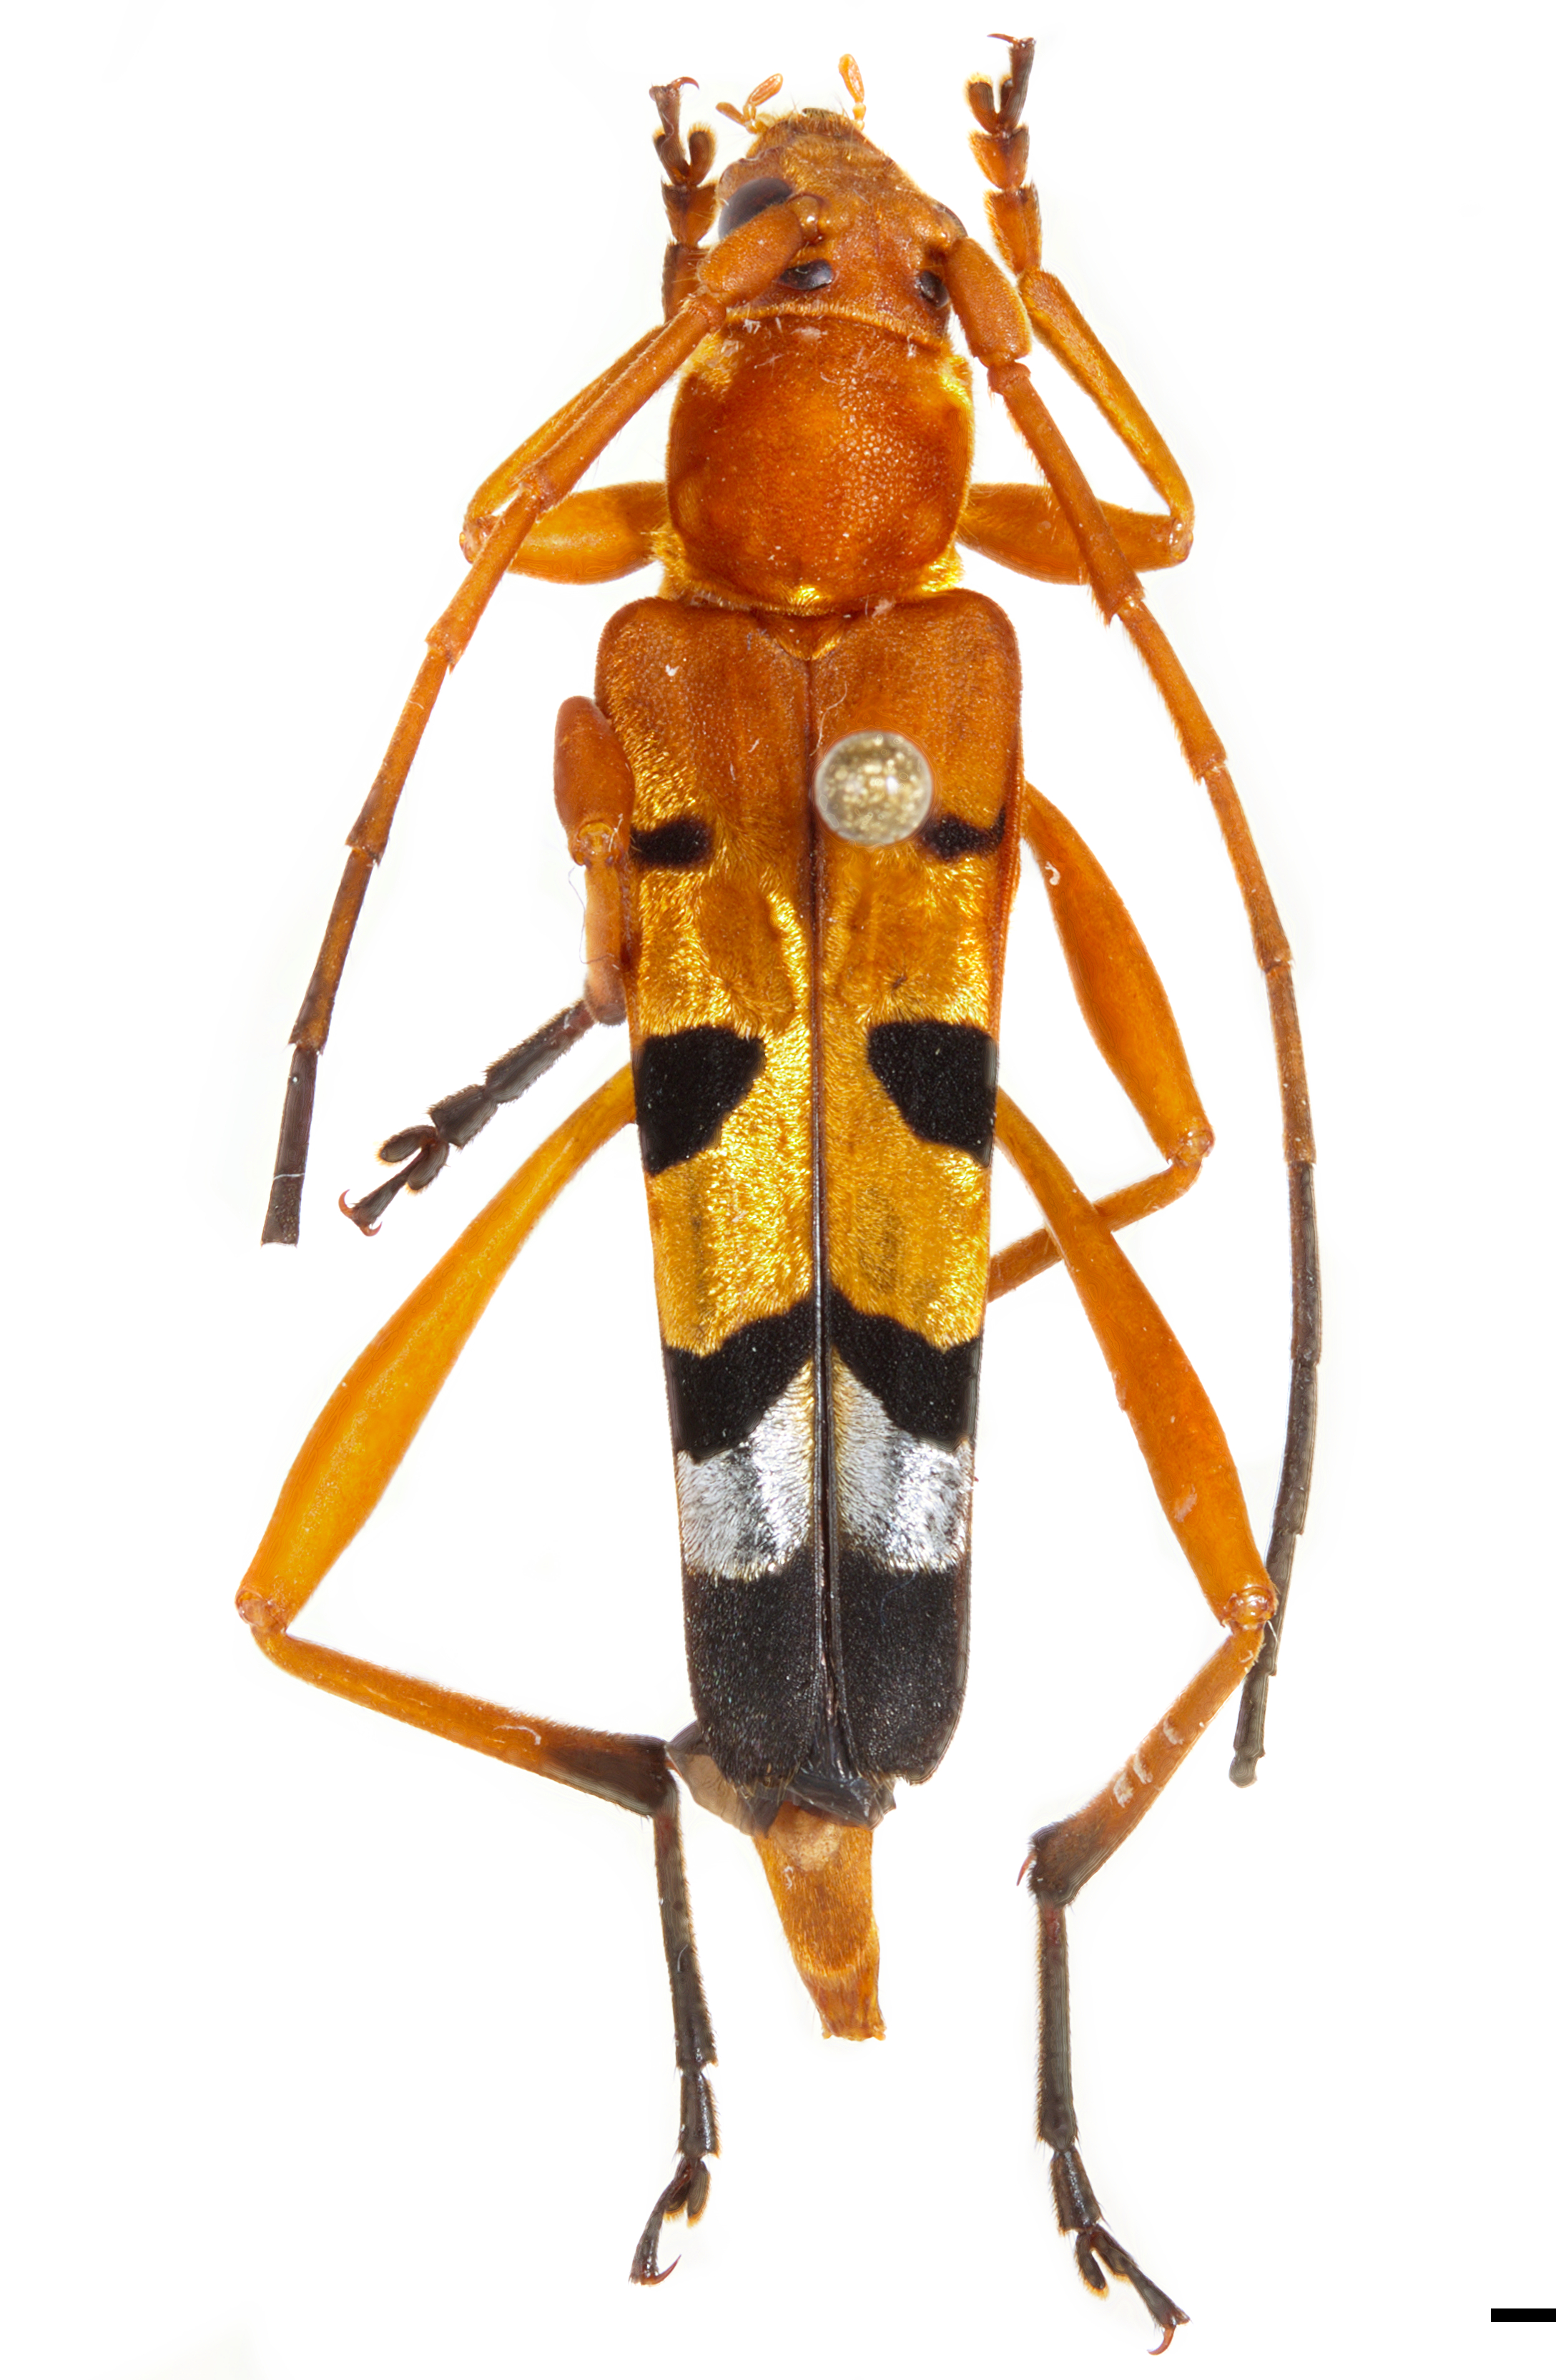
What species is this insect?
Acrocyrtidus argenteofasciatus
